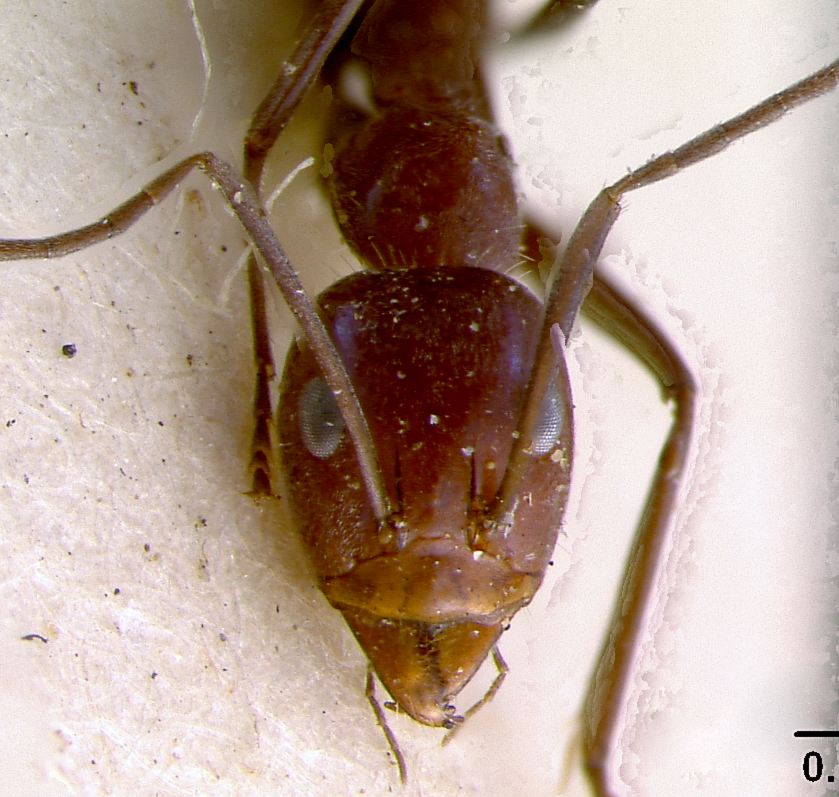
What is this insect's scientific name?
Iridomyrmex bicknelli
